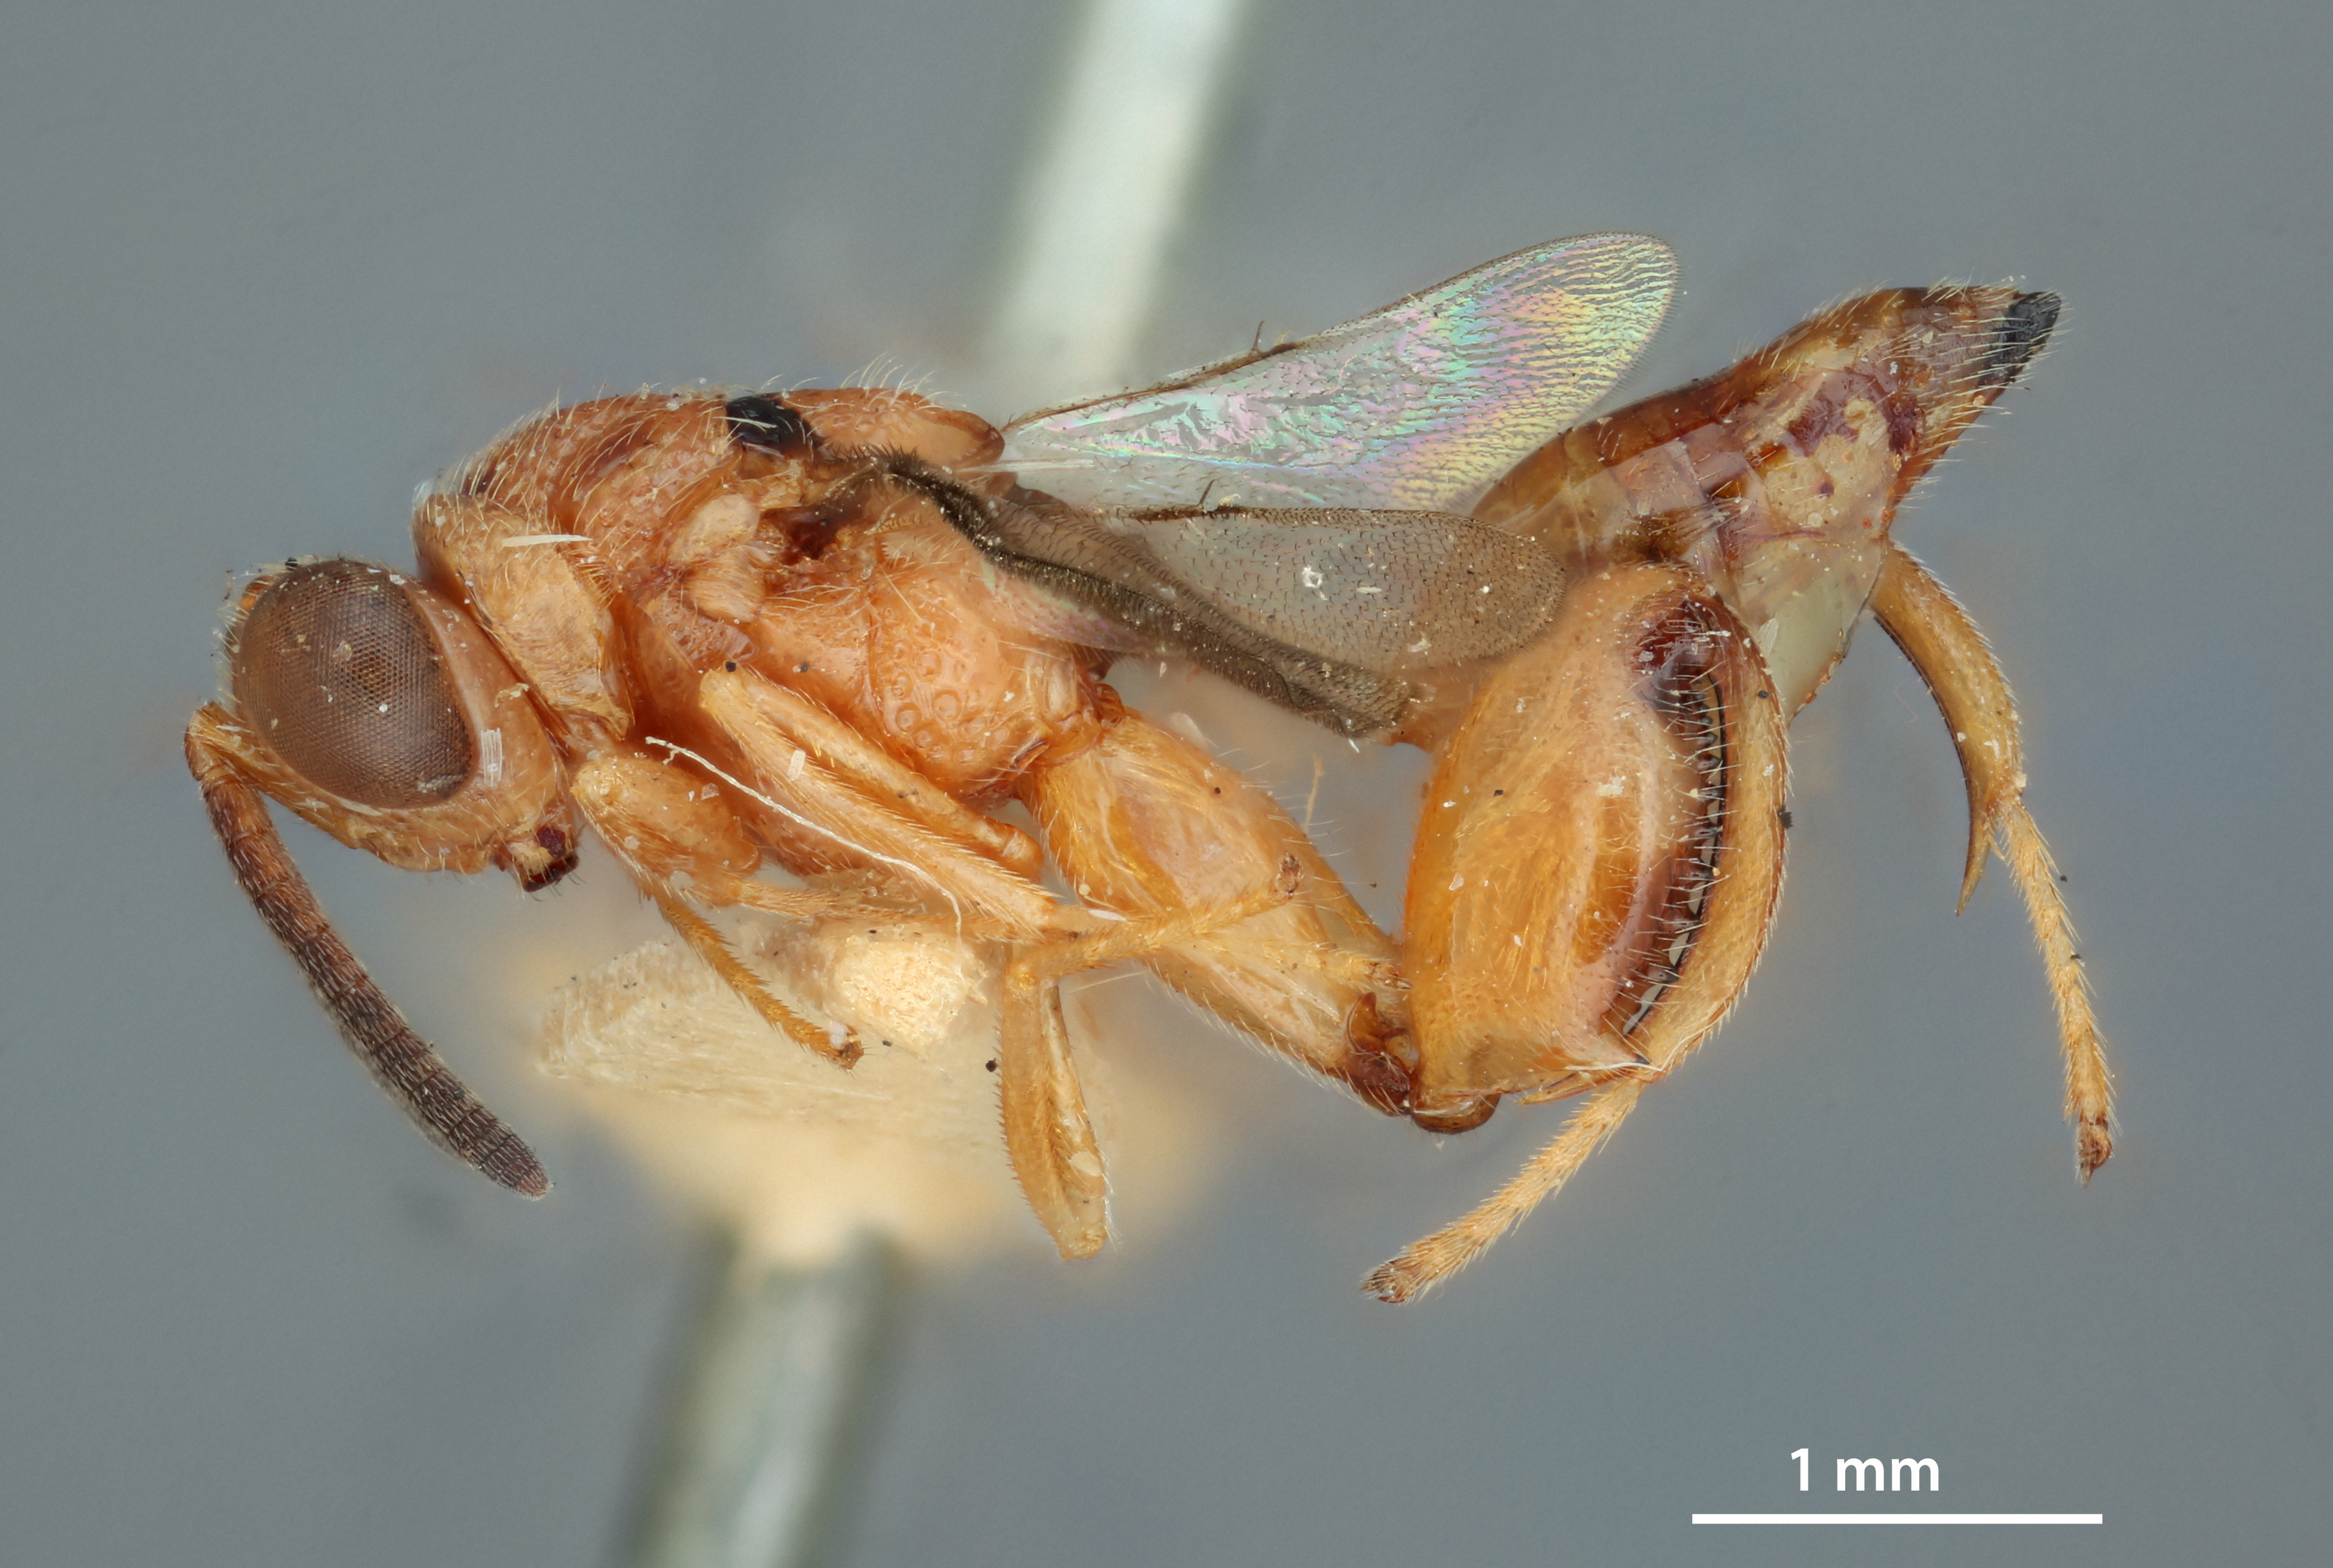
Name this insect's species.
Spilochalcis meridionalis
